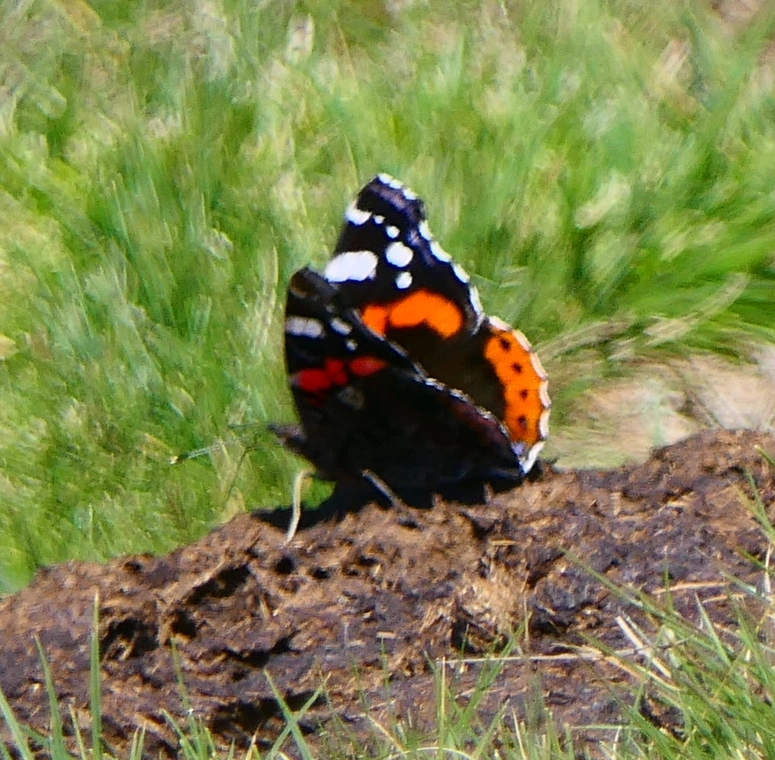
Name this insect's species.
Vanessa atalanta
